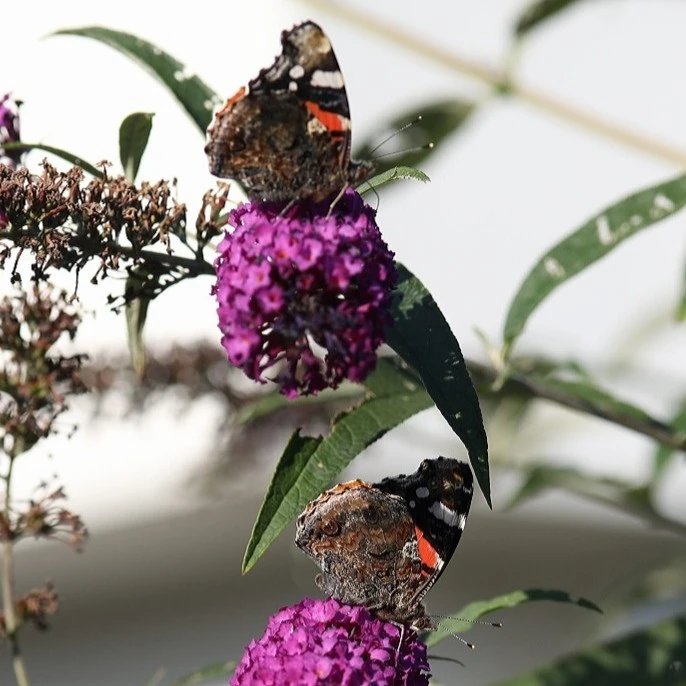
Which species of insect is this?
Vanessa atalanta
